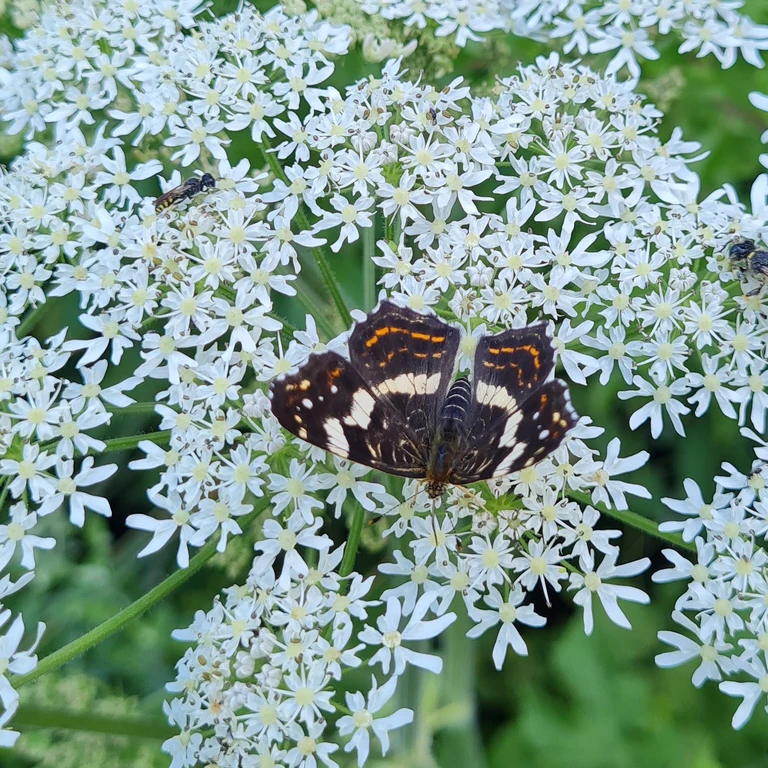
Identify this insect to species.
Araschnia levana
